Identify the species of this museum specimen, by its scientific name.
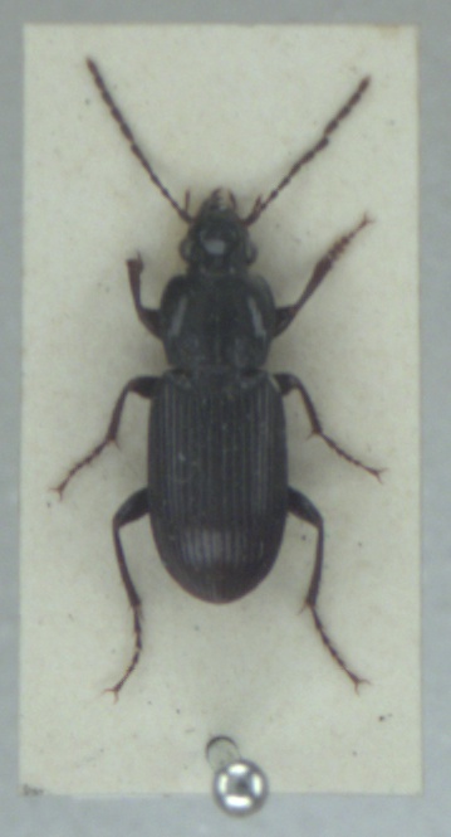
Pterostichus gracilis
